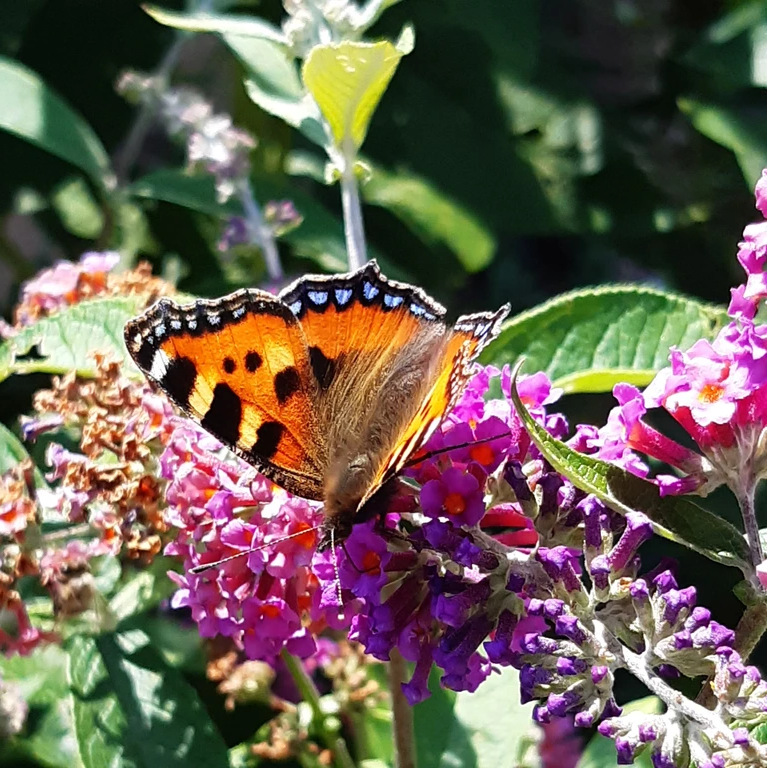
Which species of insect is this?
Aglais urticae
